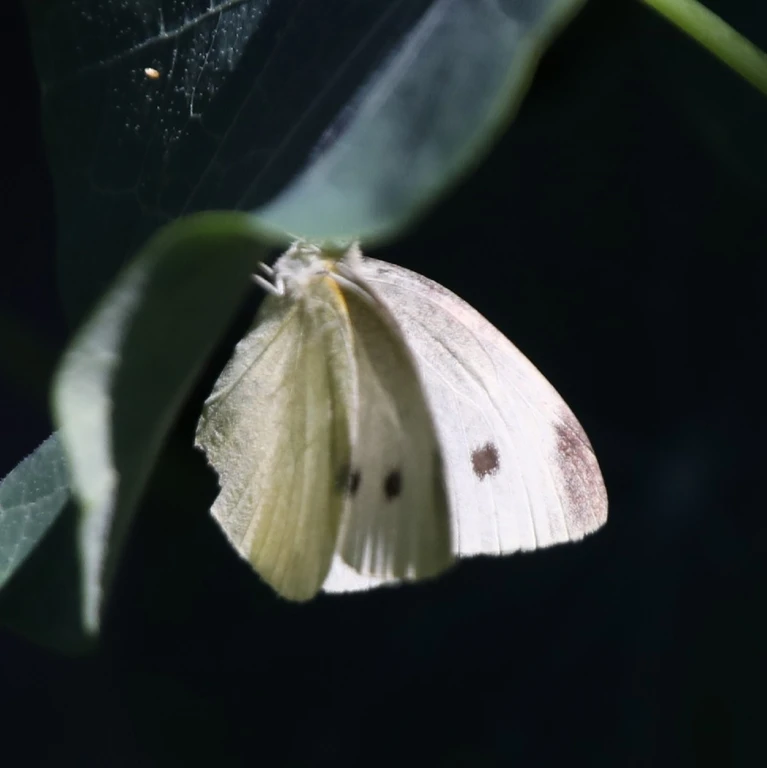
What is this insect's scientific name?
Pieris rapae
